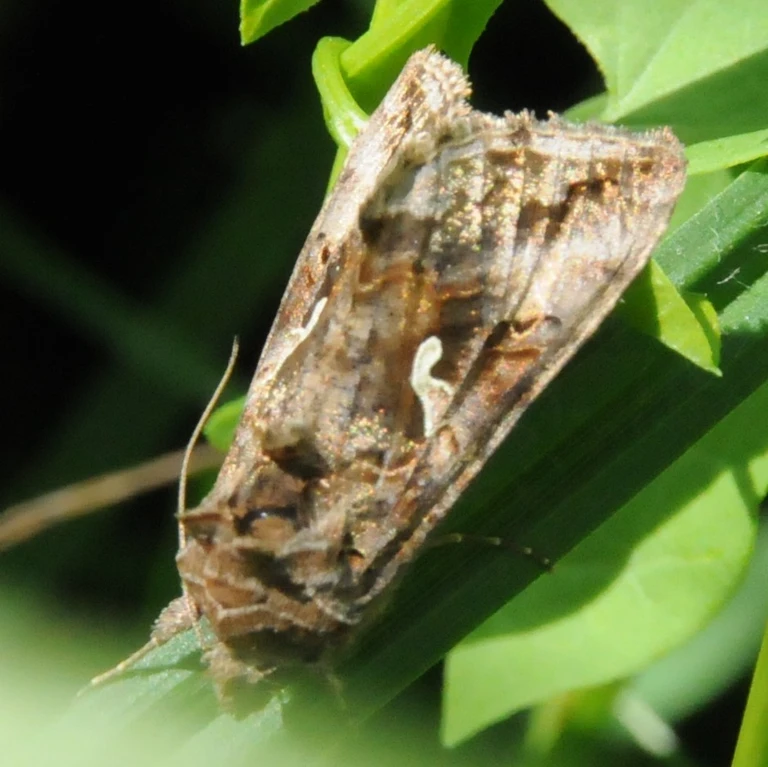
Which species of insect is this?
Autographa gamma
